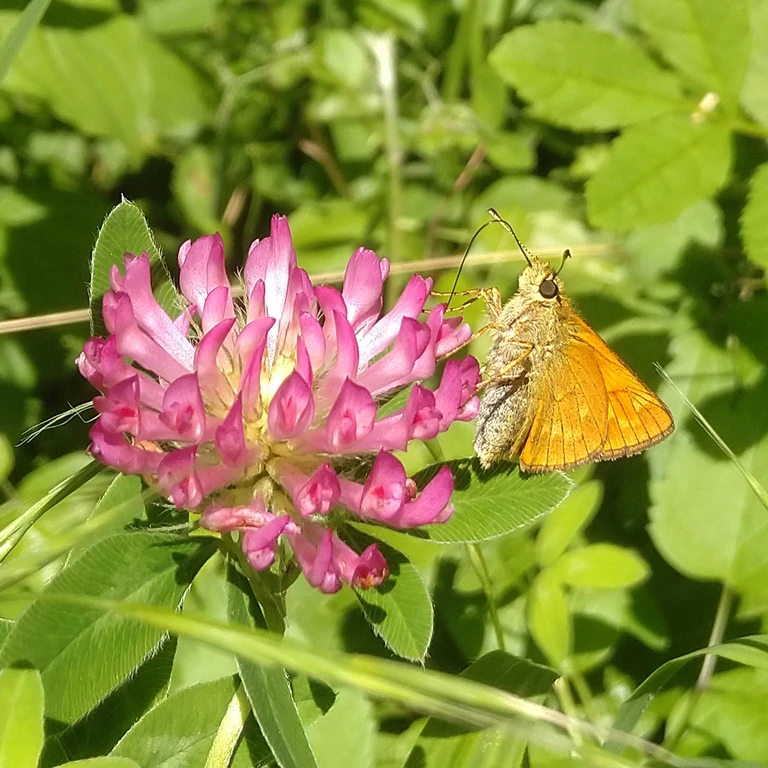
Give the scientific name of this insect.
Ochlodes sylvanus (also Ochlodes venata)
